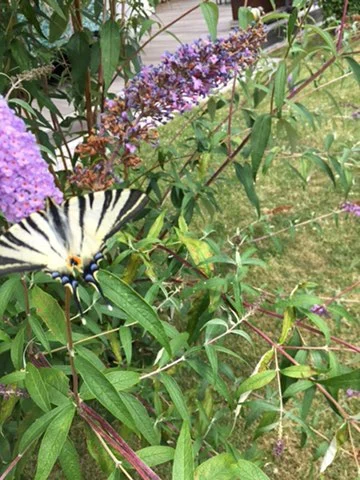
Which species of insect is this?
Iphiclides podalirius
